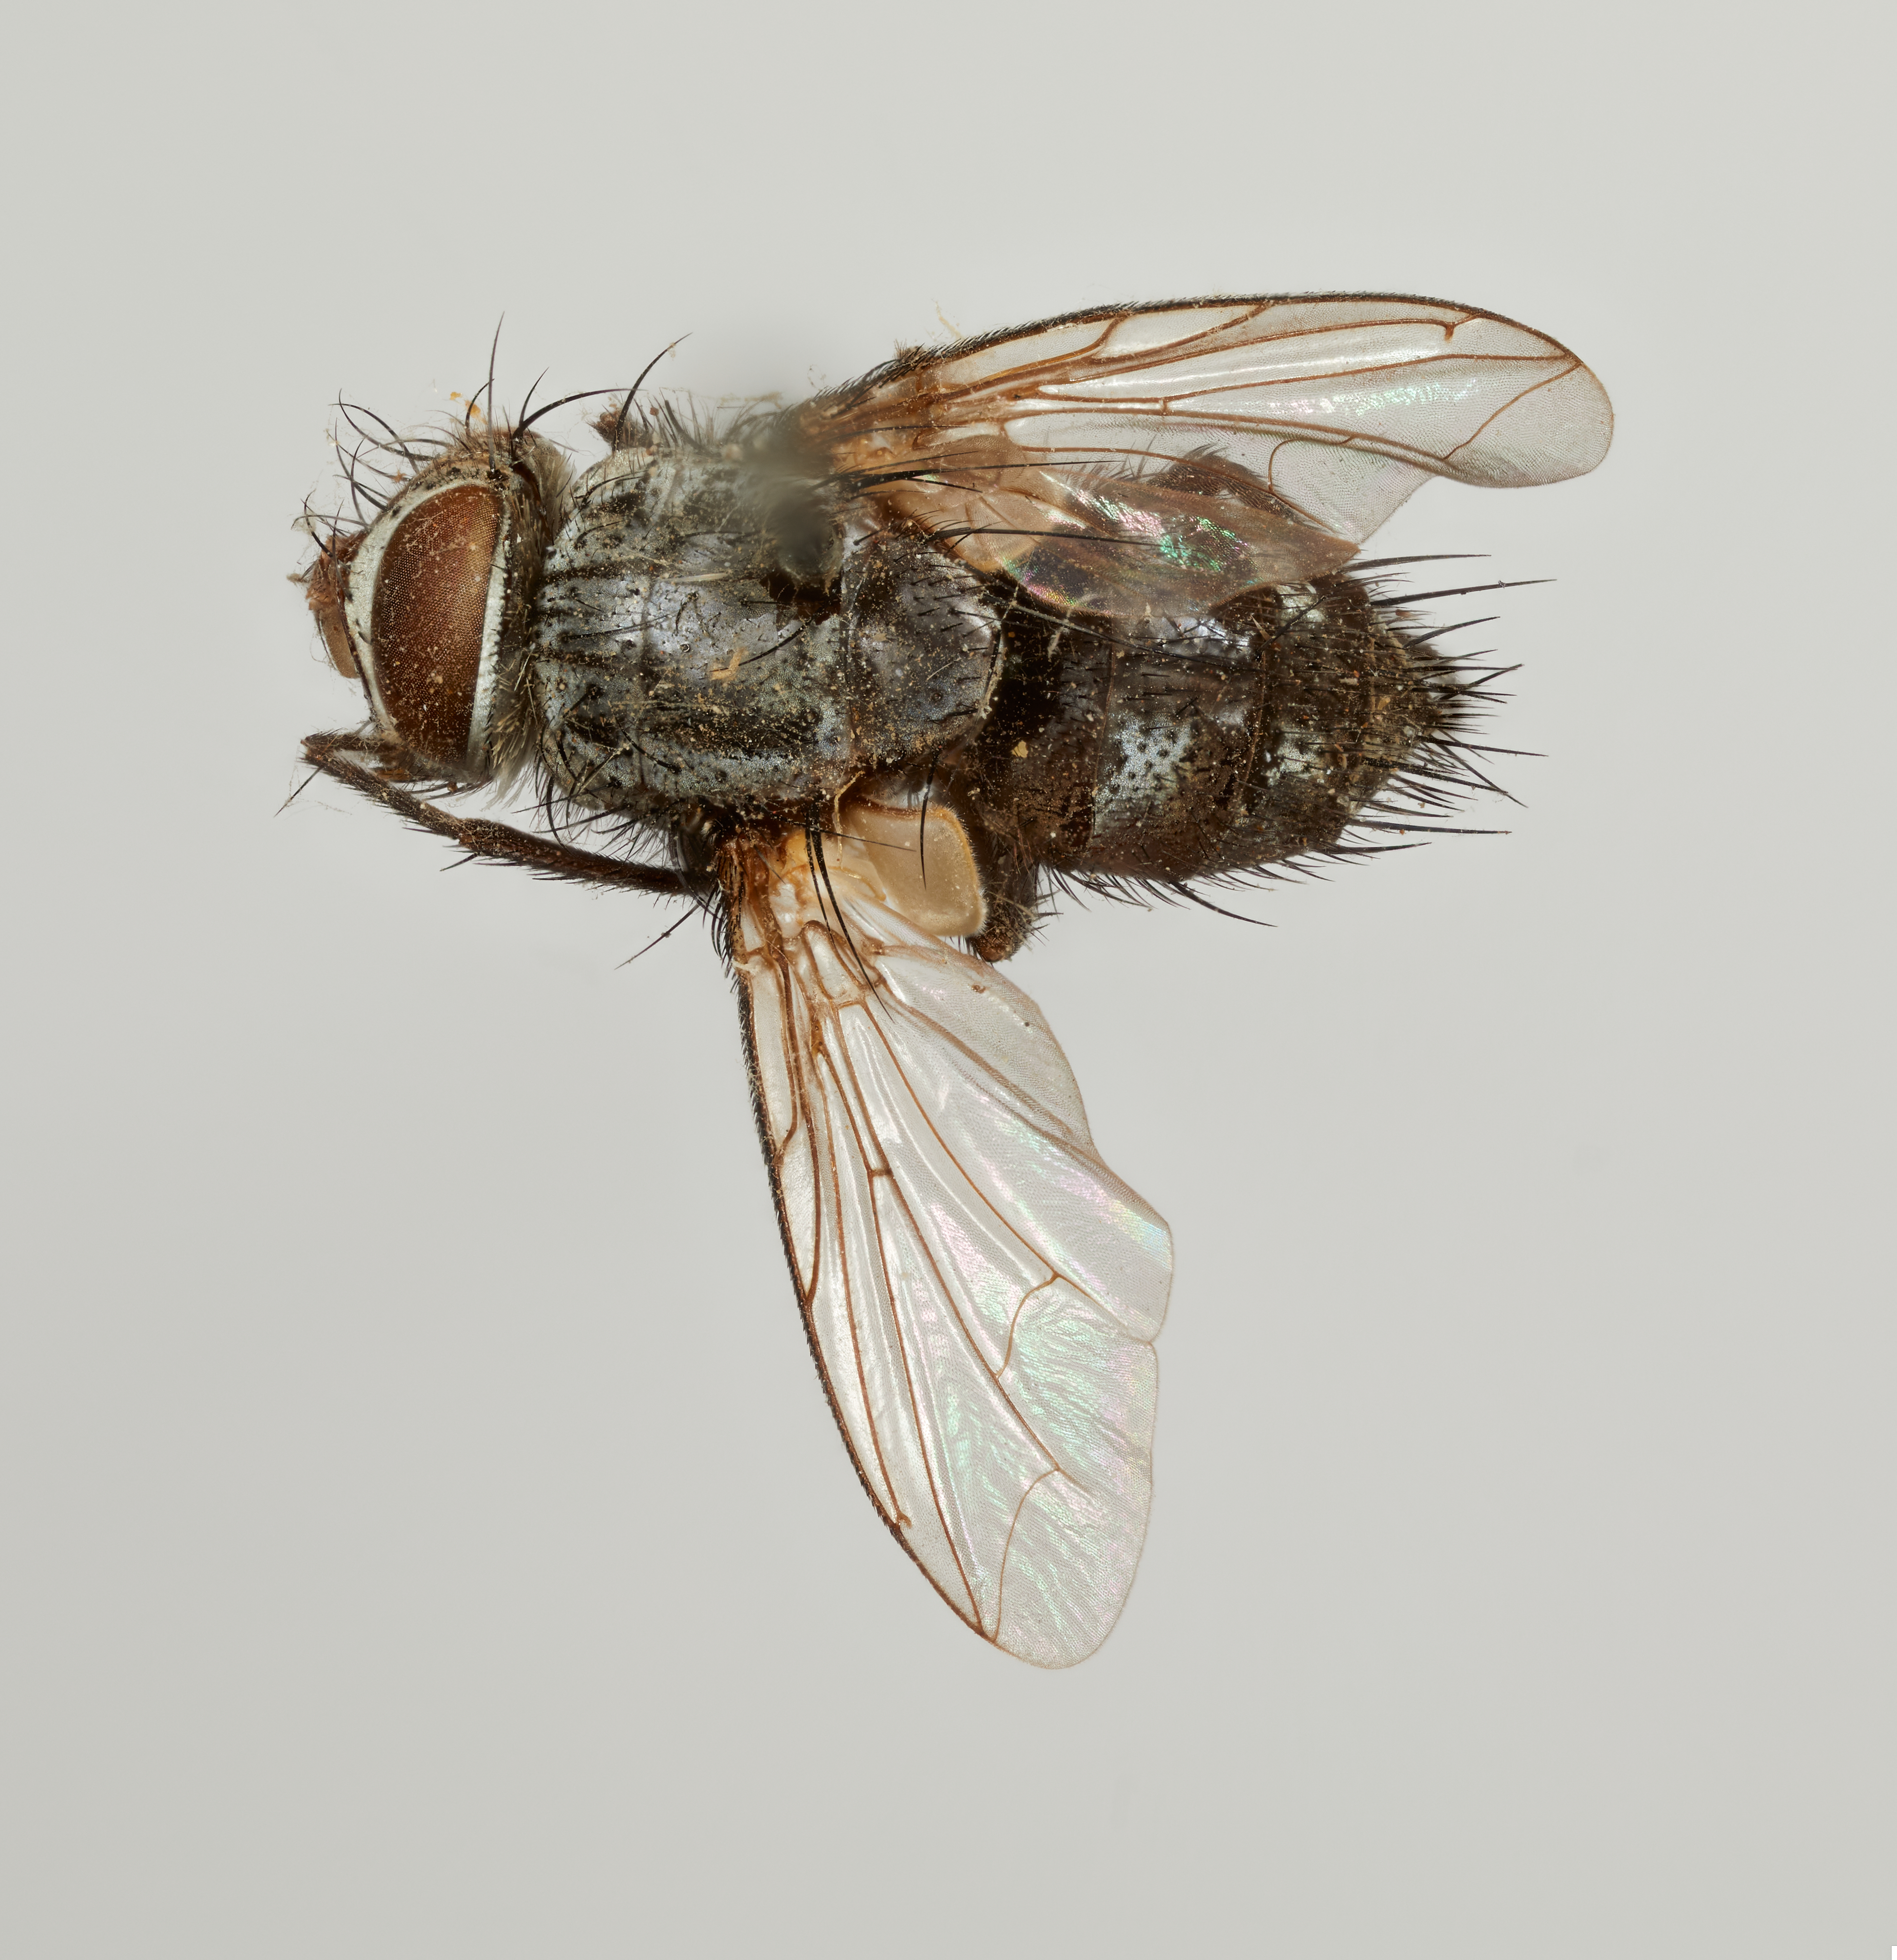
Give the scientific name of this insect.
Eozenillia equatorialis
